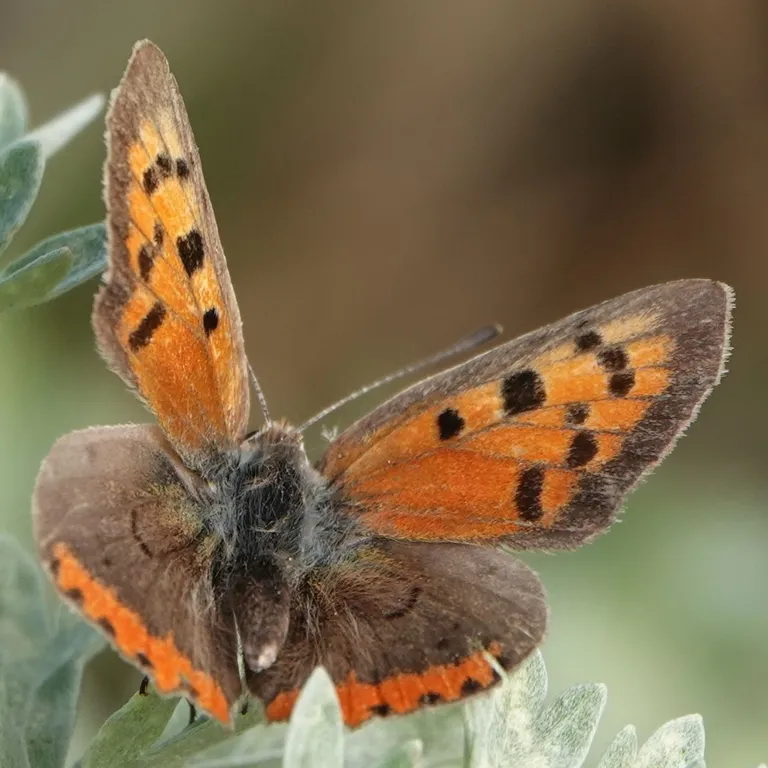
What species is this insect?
Lycaena phlaeas
